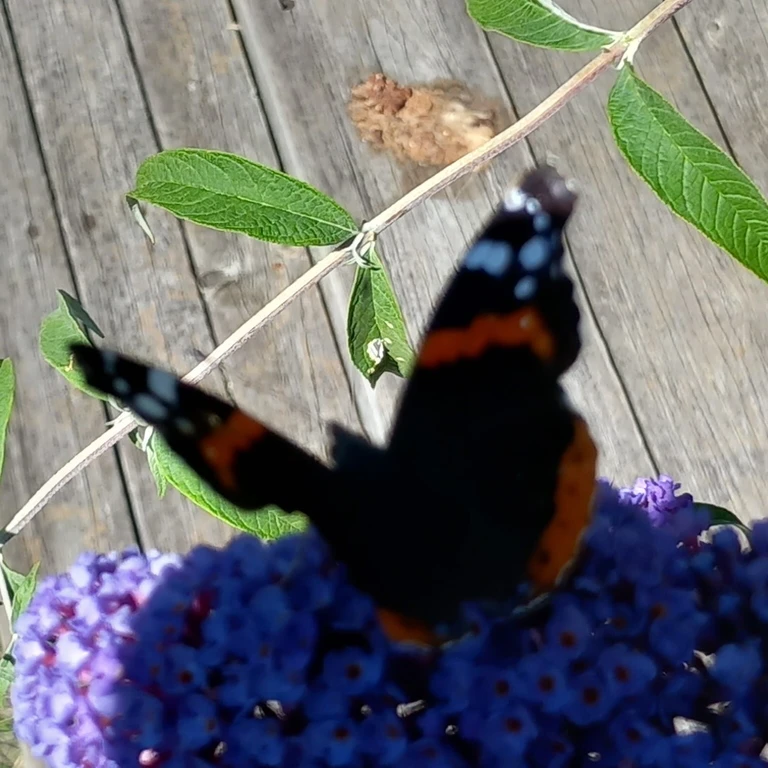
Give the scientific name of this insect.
Vanessa atalanta
